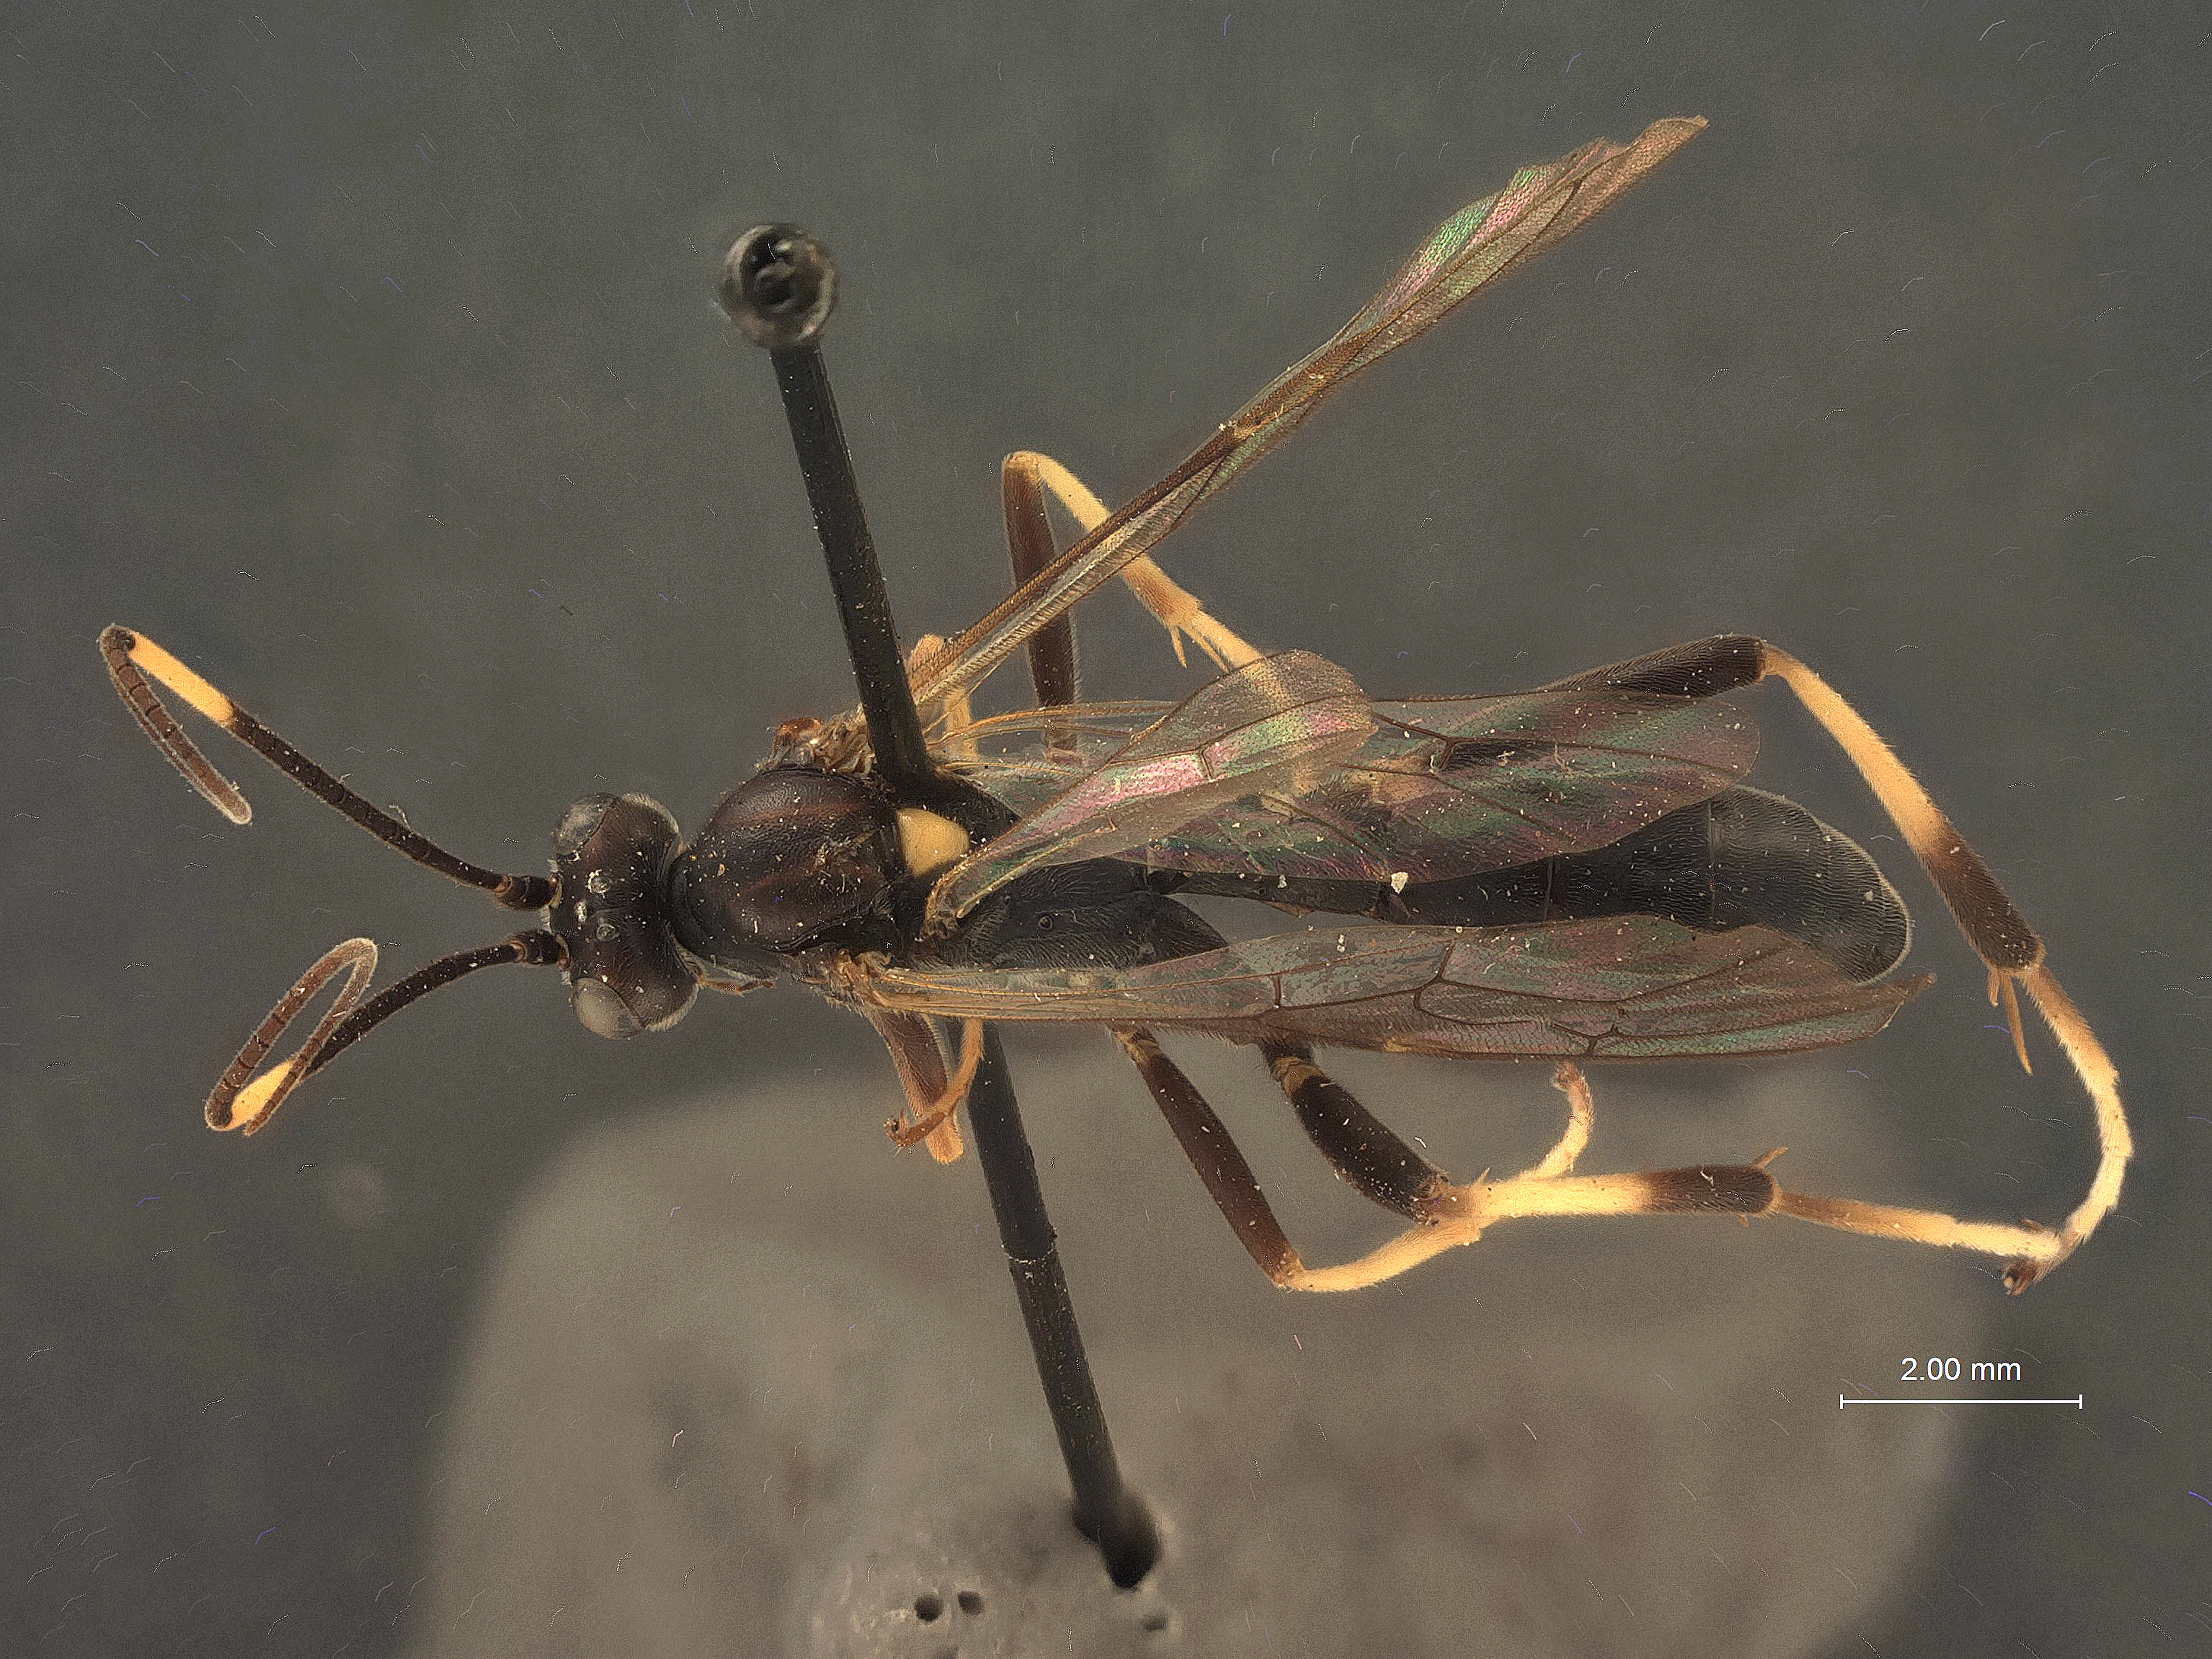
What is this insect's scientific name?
Himertus dakota
